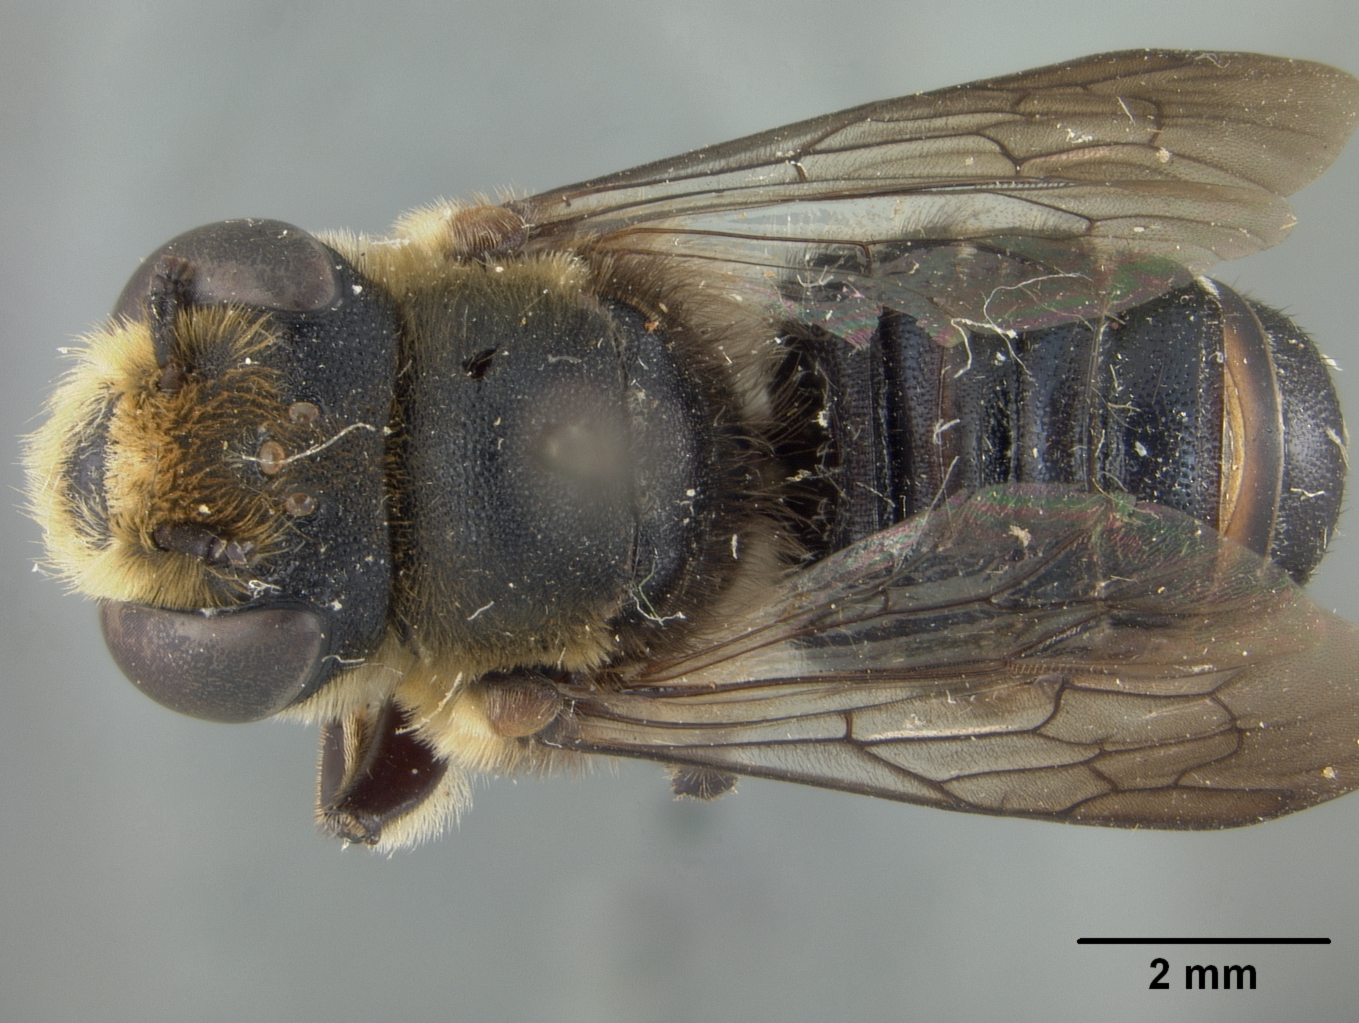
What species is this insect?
Megachile kohtaoensis
